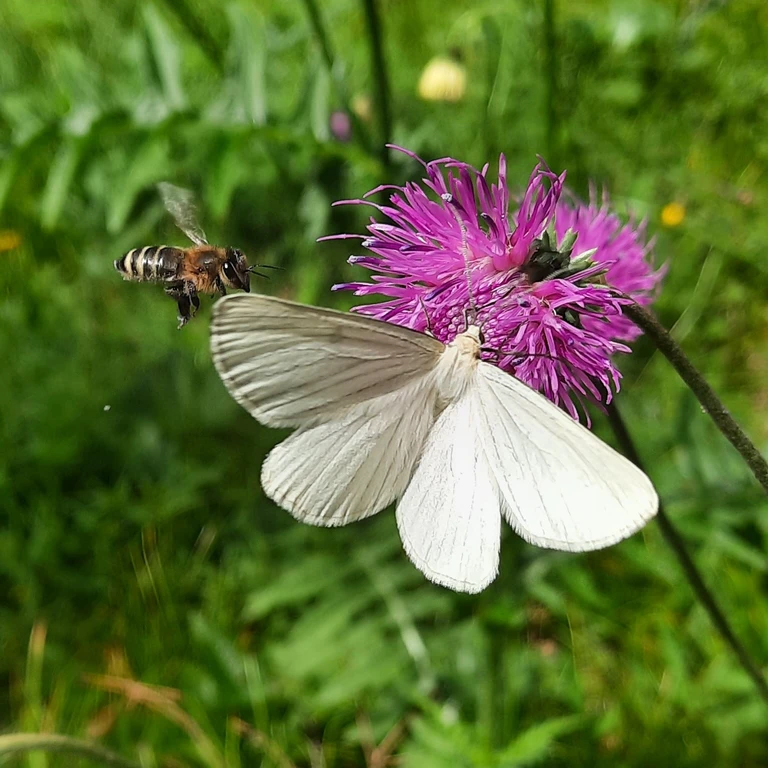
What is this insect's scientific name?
Siona lineata
